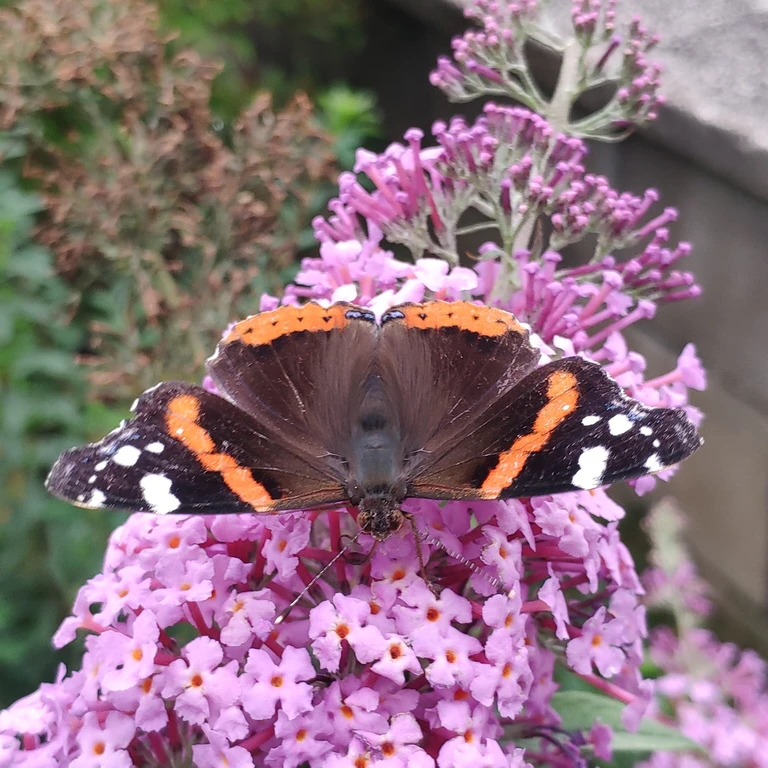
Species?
Vanessa atalanta
